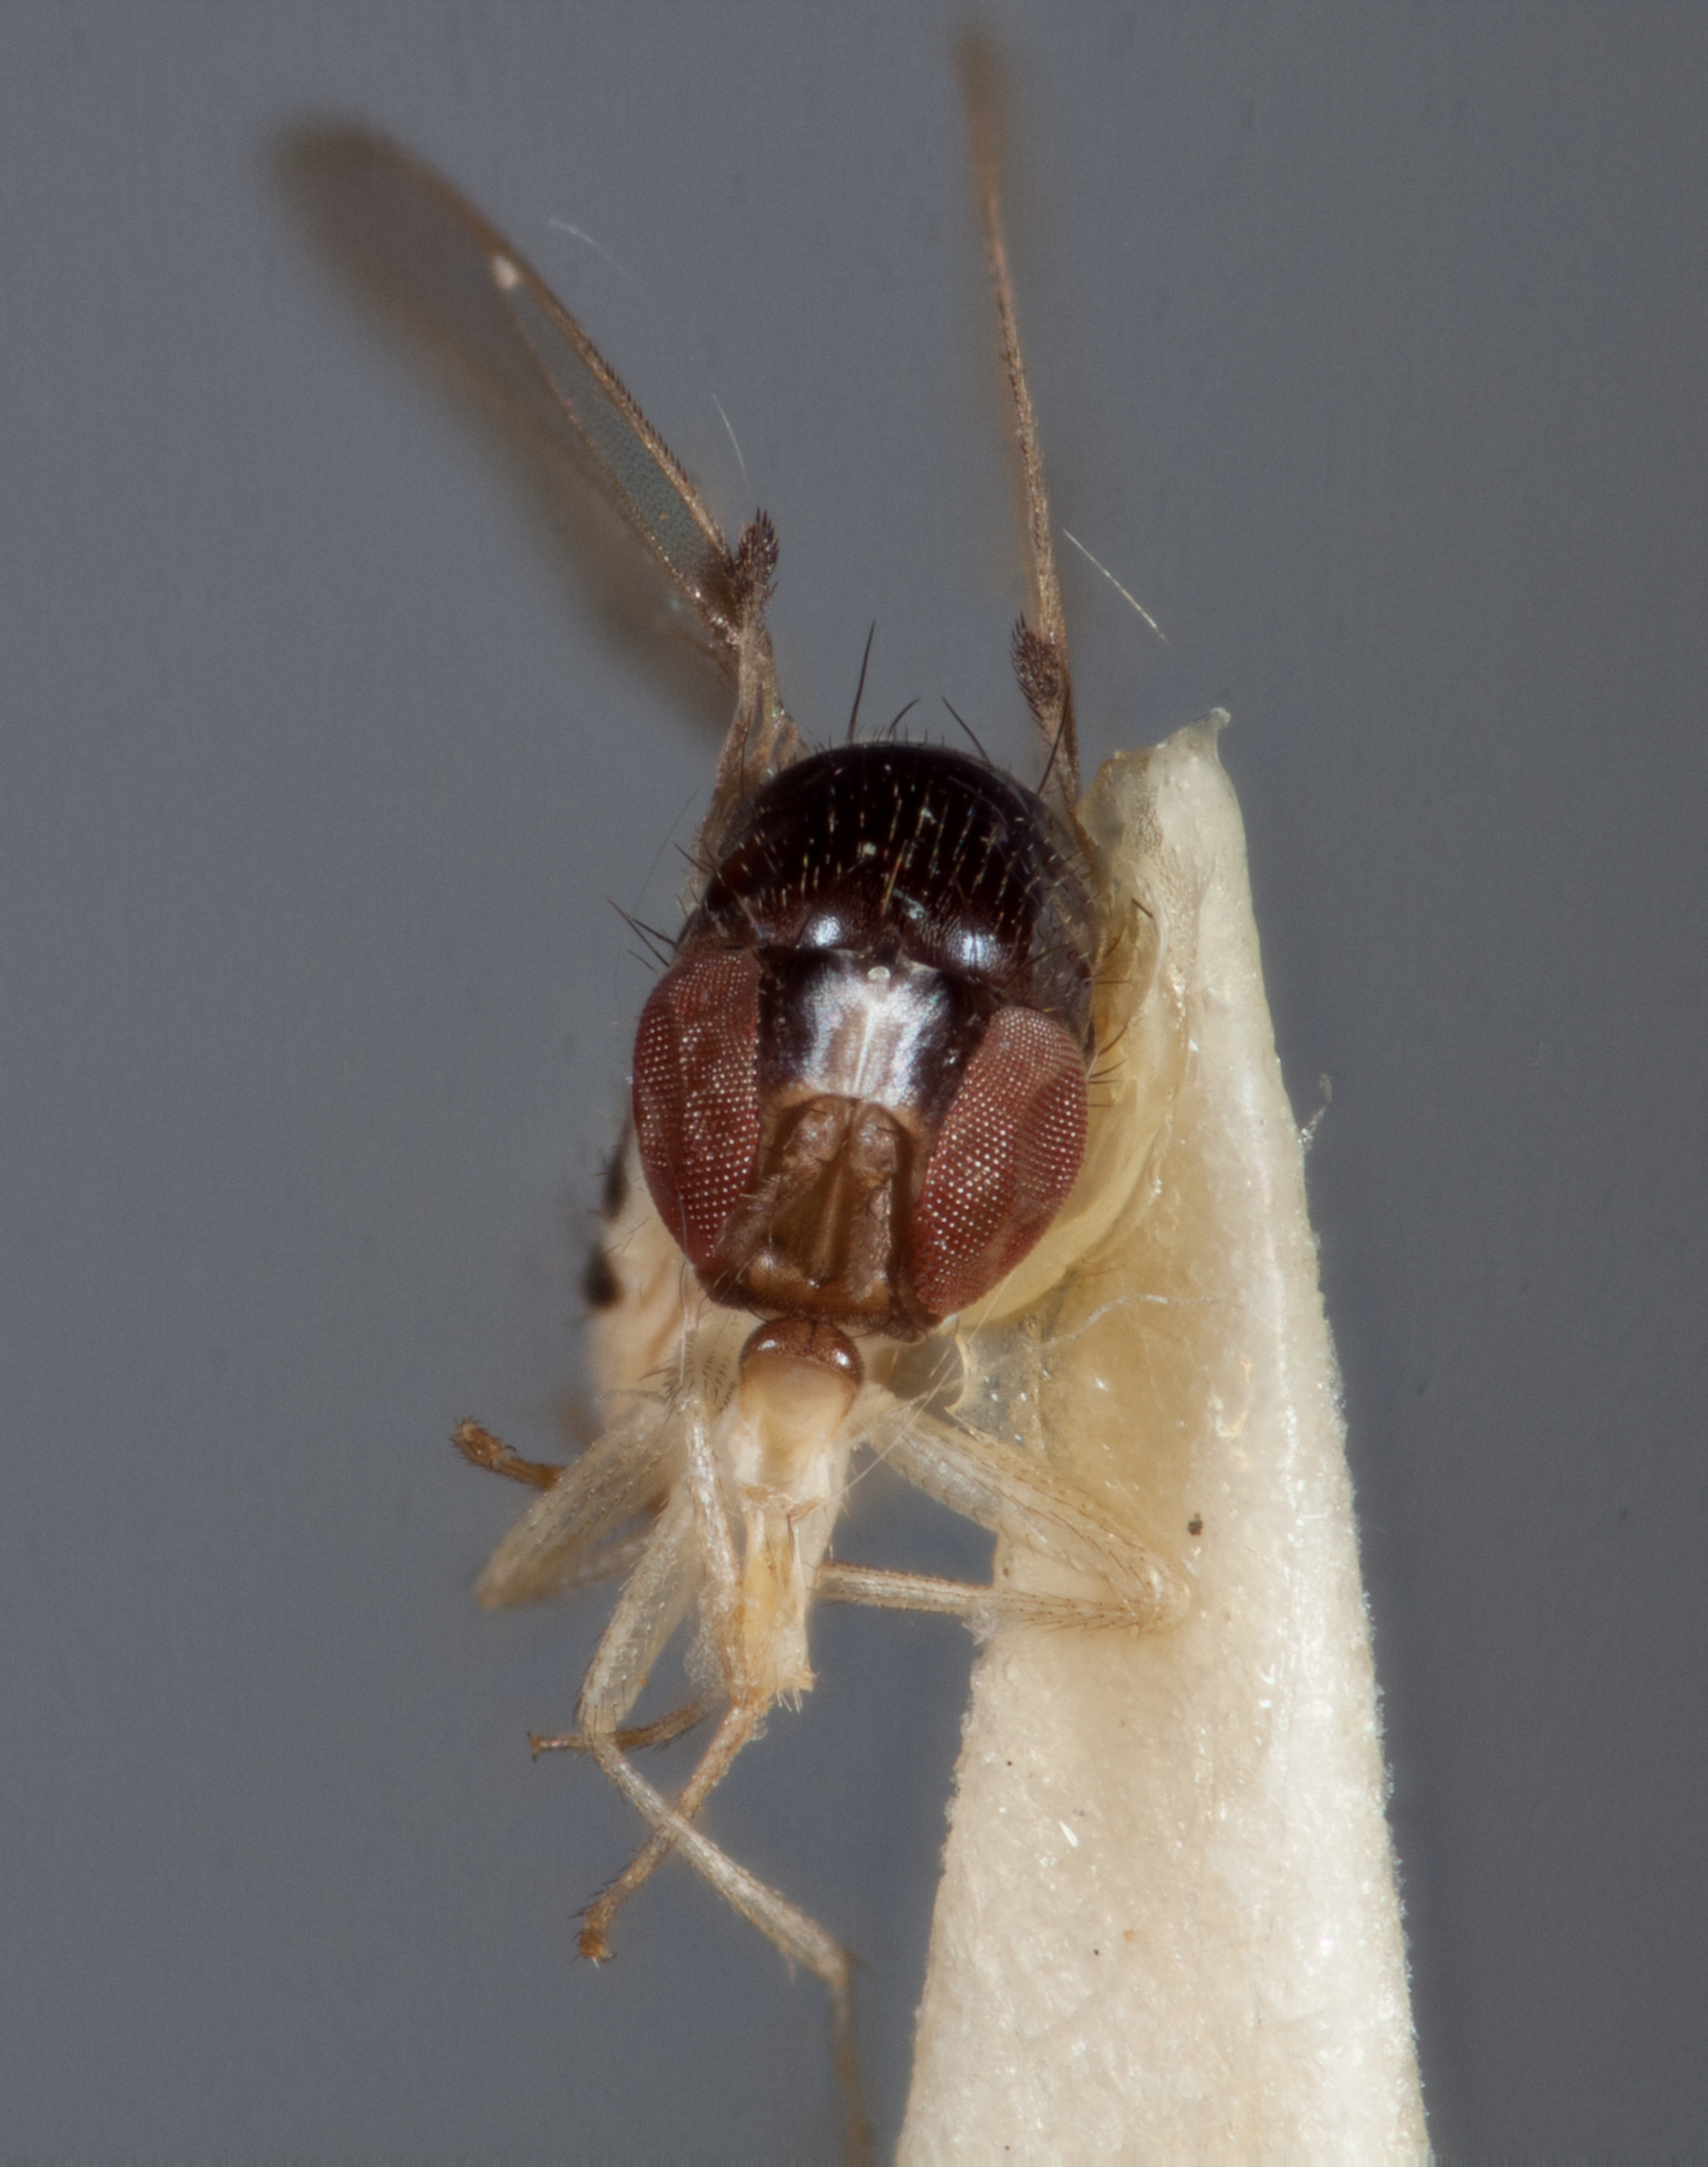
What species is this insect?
Mycodrosophila neoprojectans
